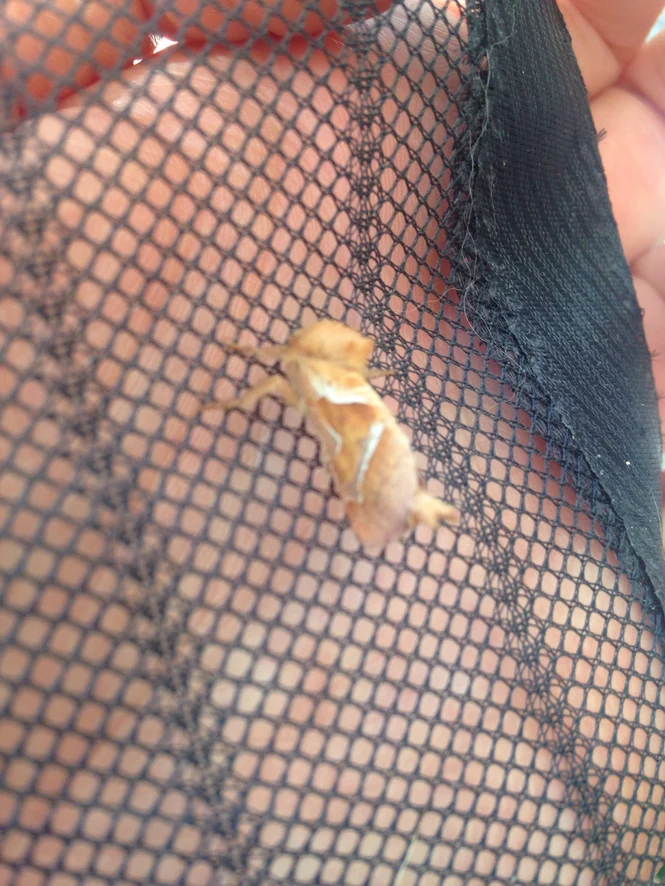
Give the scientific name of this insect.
Triodia sylvina
